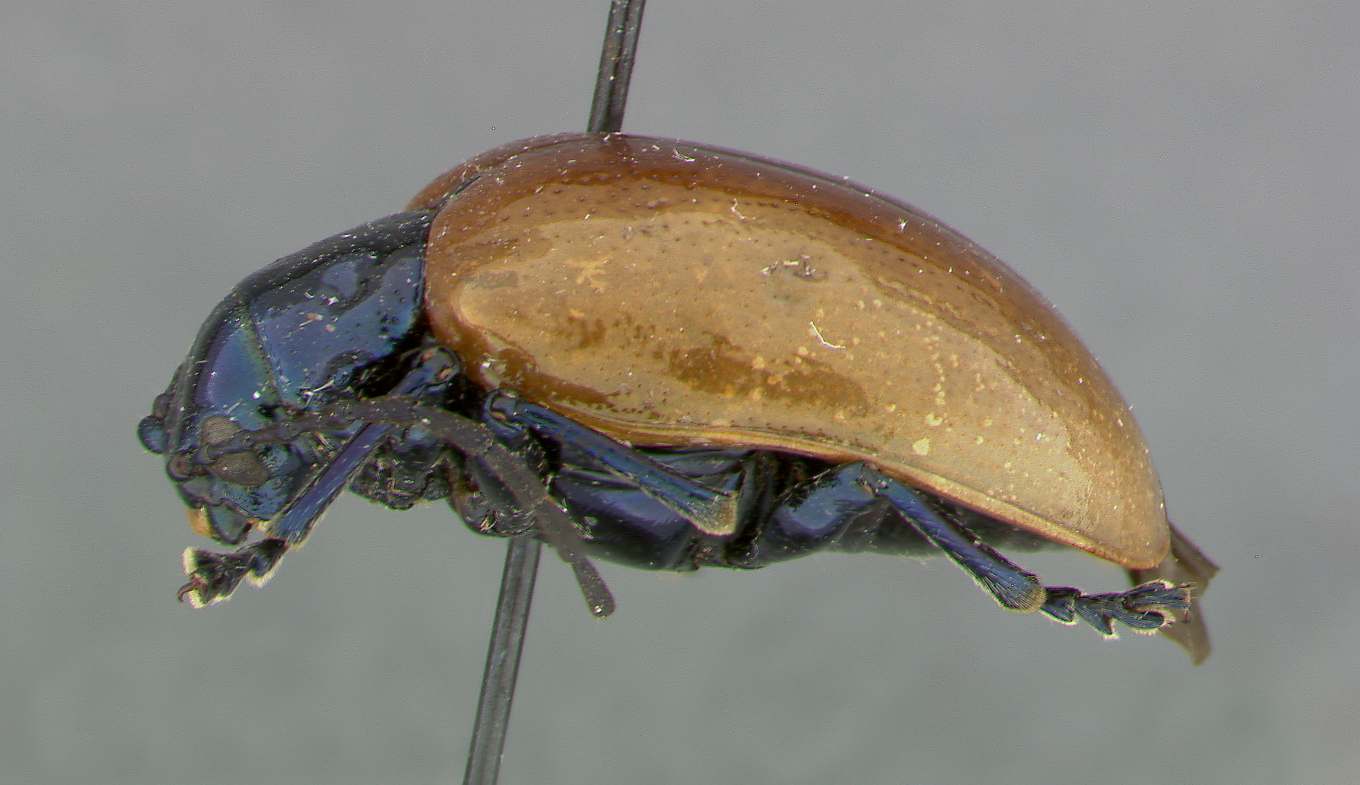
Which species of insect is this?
Macrolema submetallica
